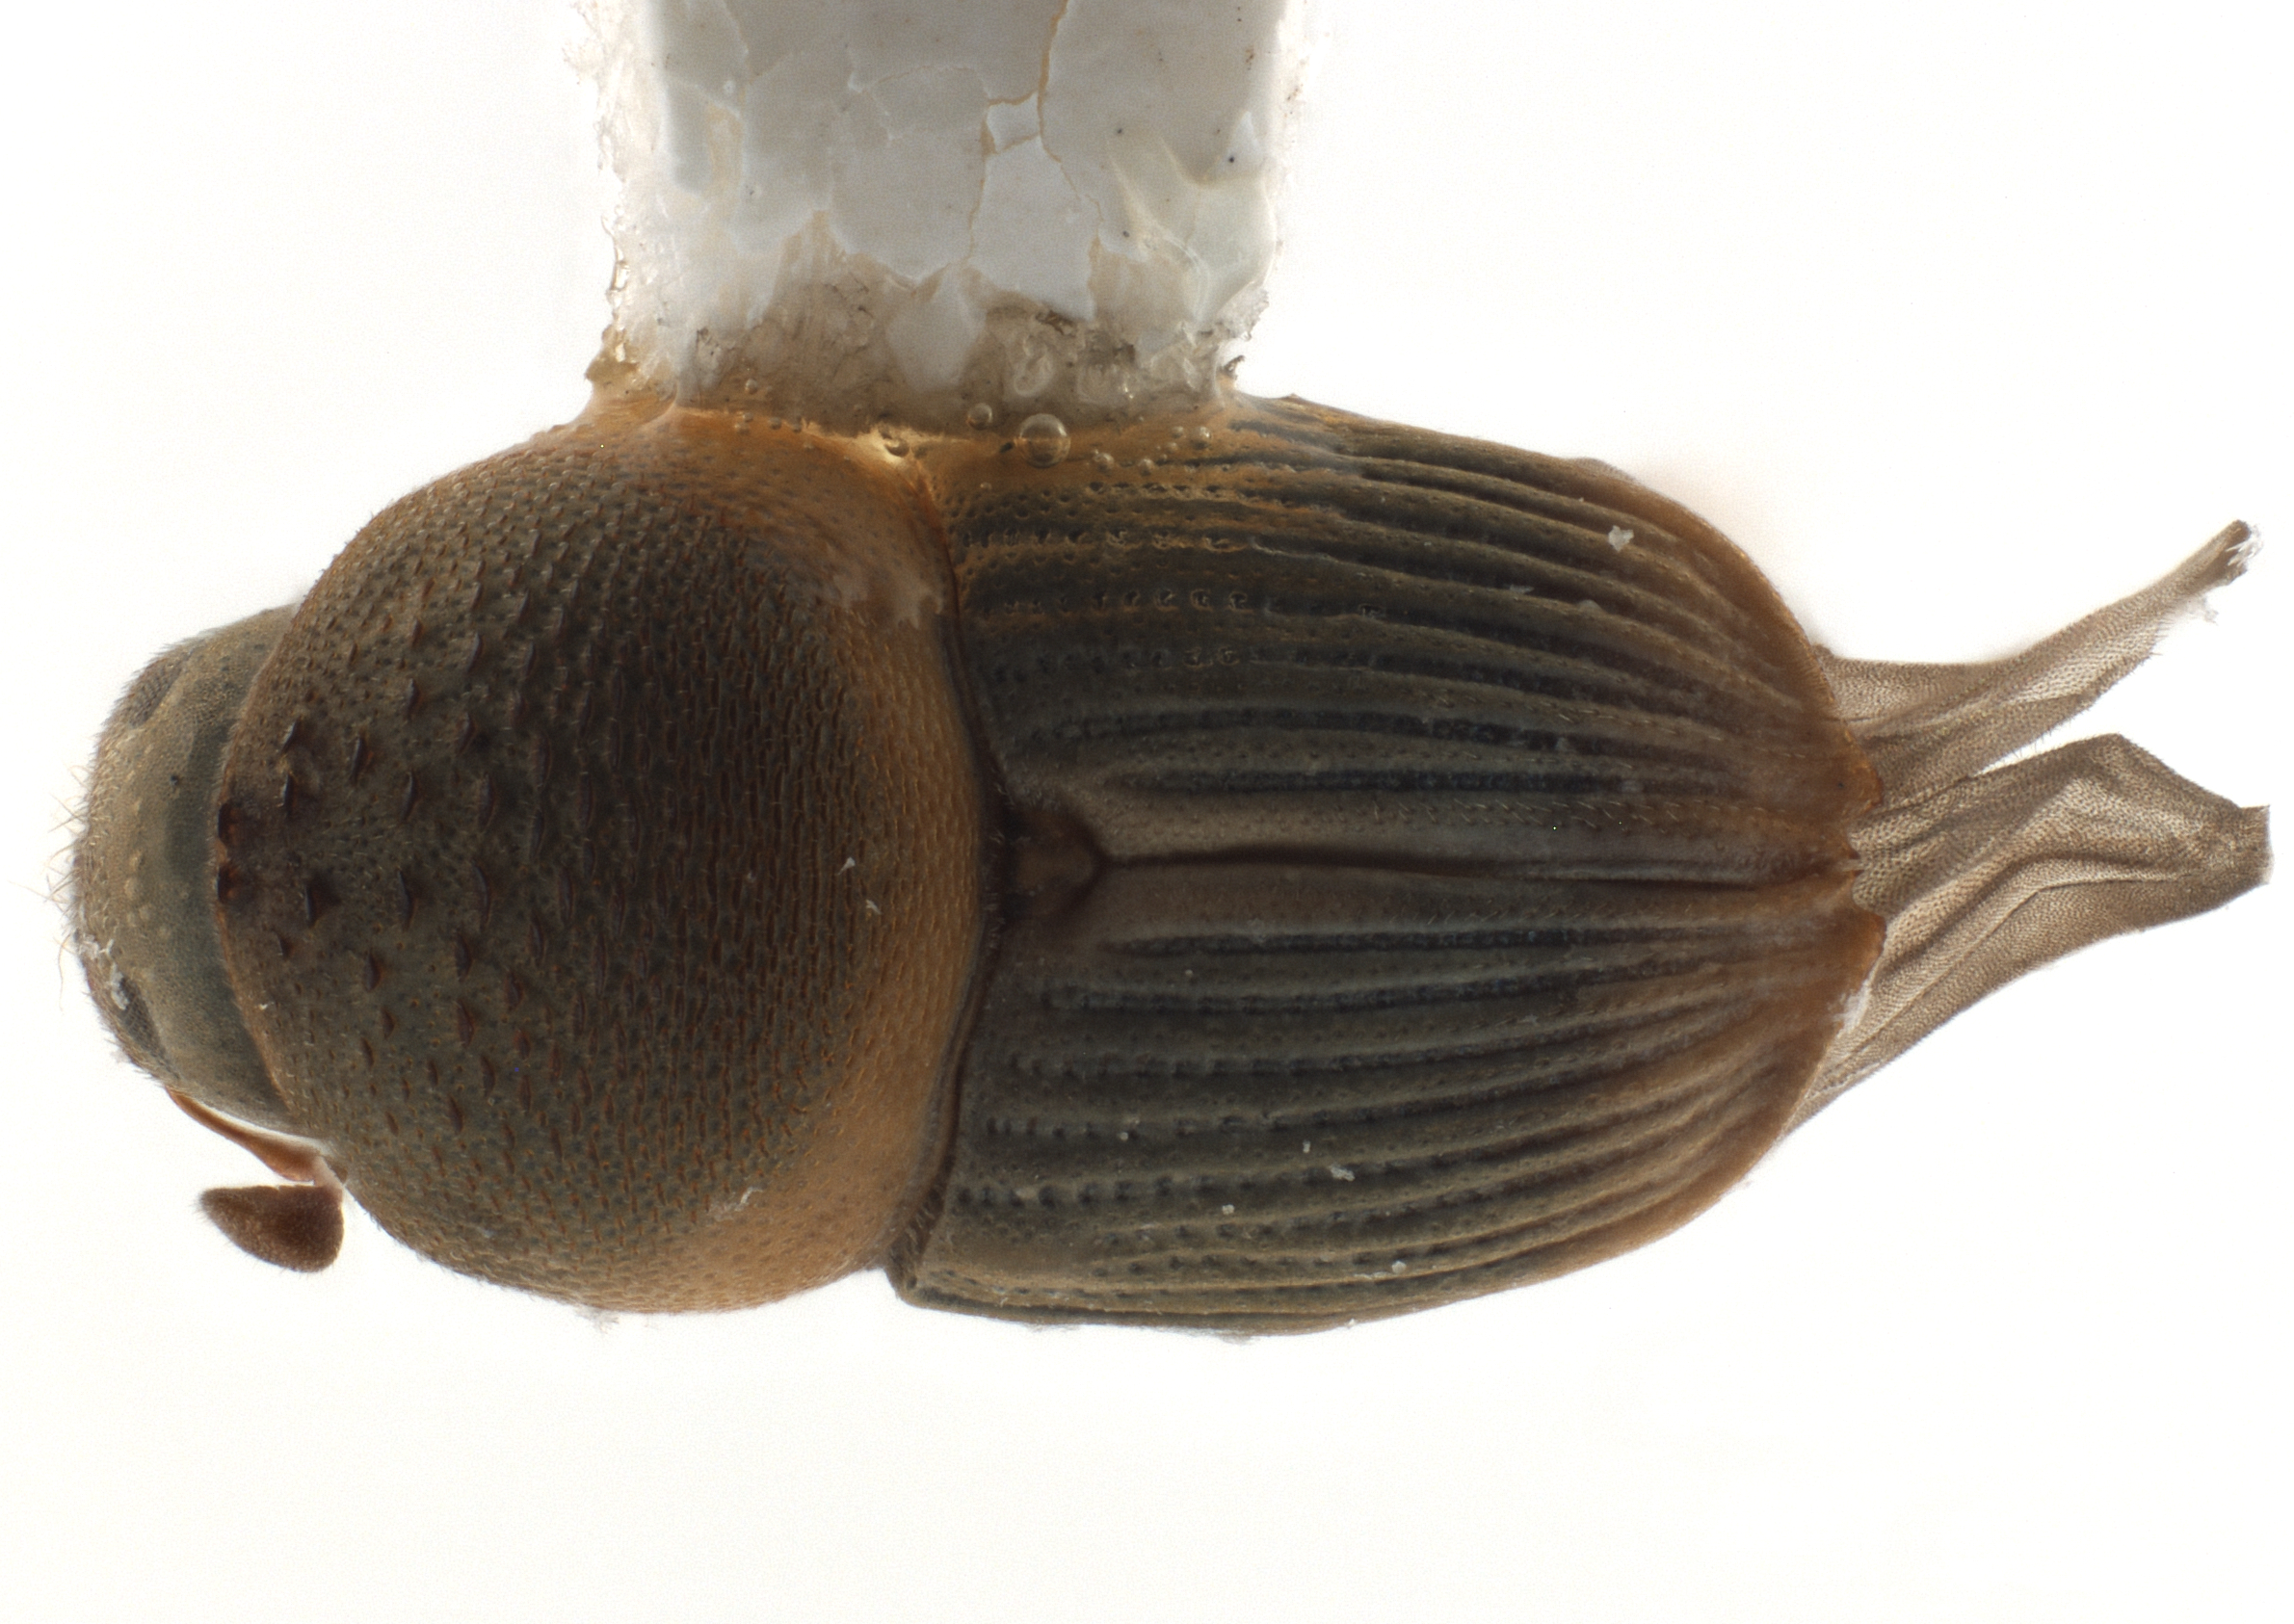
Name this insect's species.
Scolytomimus philippinensis
